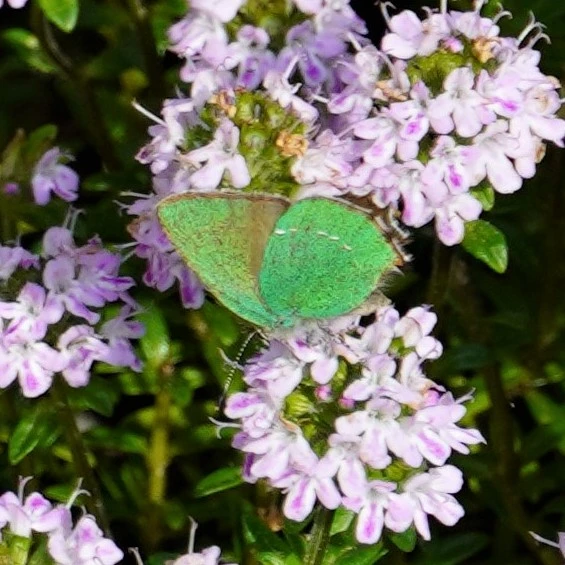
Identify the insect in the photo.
Callophrys rubi
